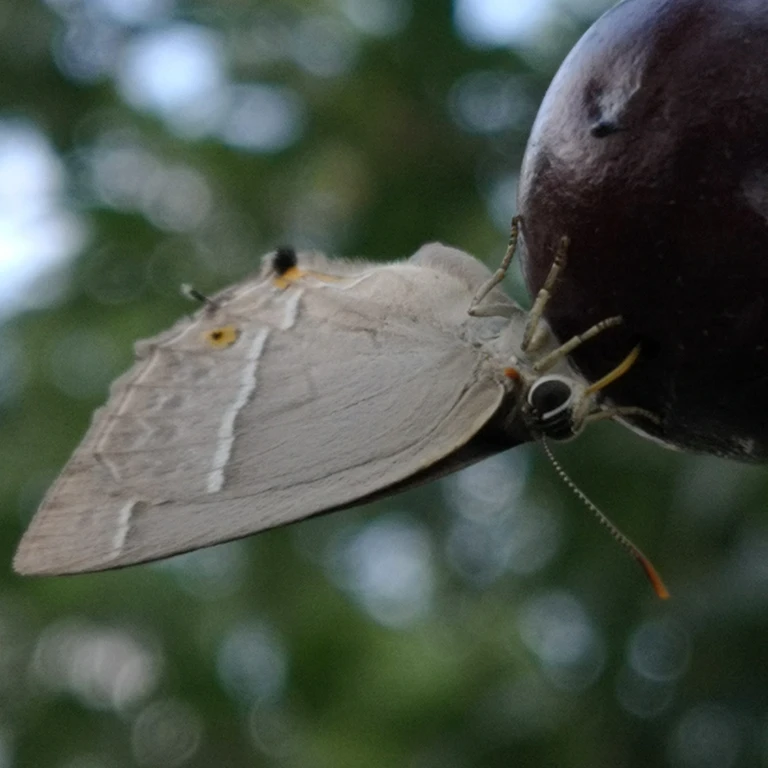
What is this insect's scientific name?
Favonius quercus (also Quercusia quercus)
